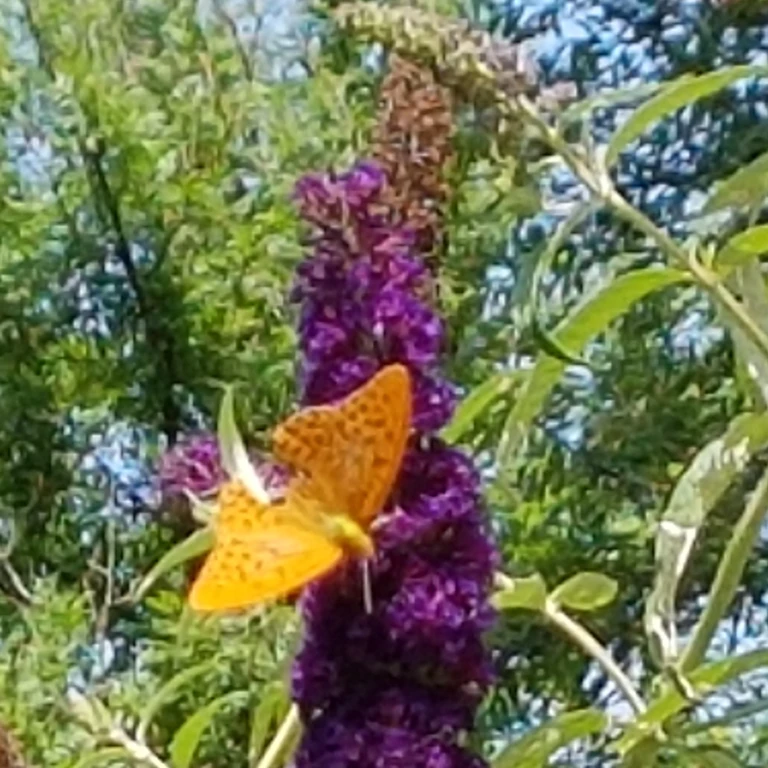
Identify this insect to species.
Argynnis paphia
